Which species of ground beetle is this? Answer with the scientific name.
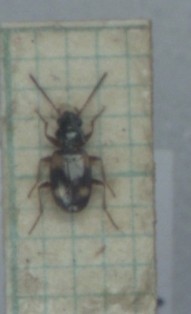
Bembidion quadrimaculatum
